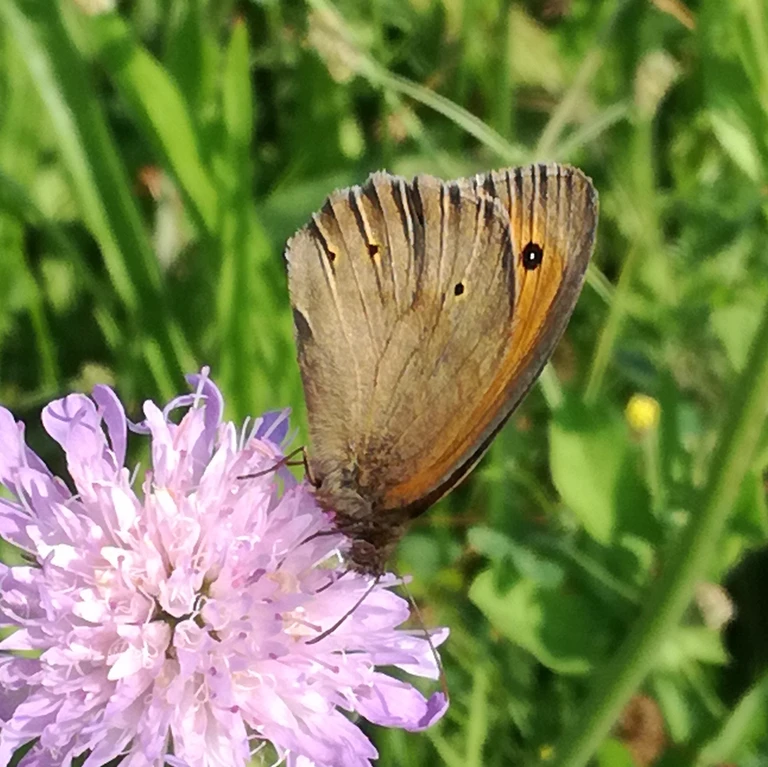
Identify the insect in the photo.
Maniola jurtina
